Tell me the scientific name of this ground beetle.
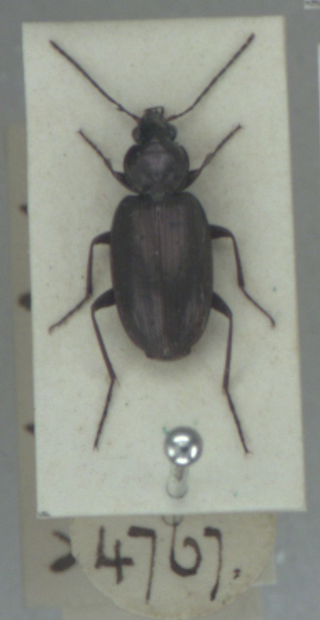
Agonum muelleri
